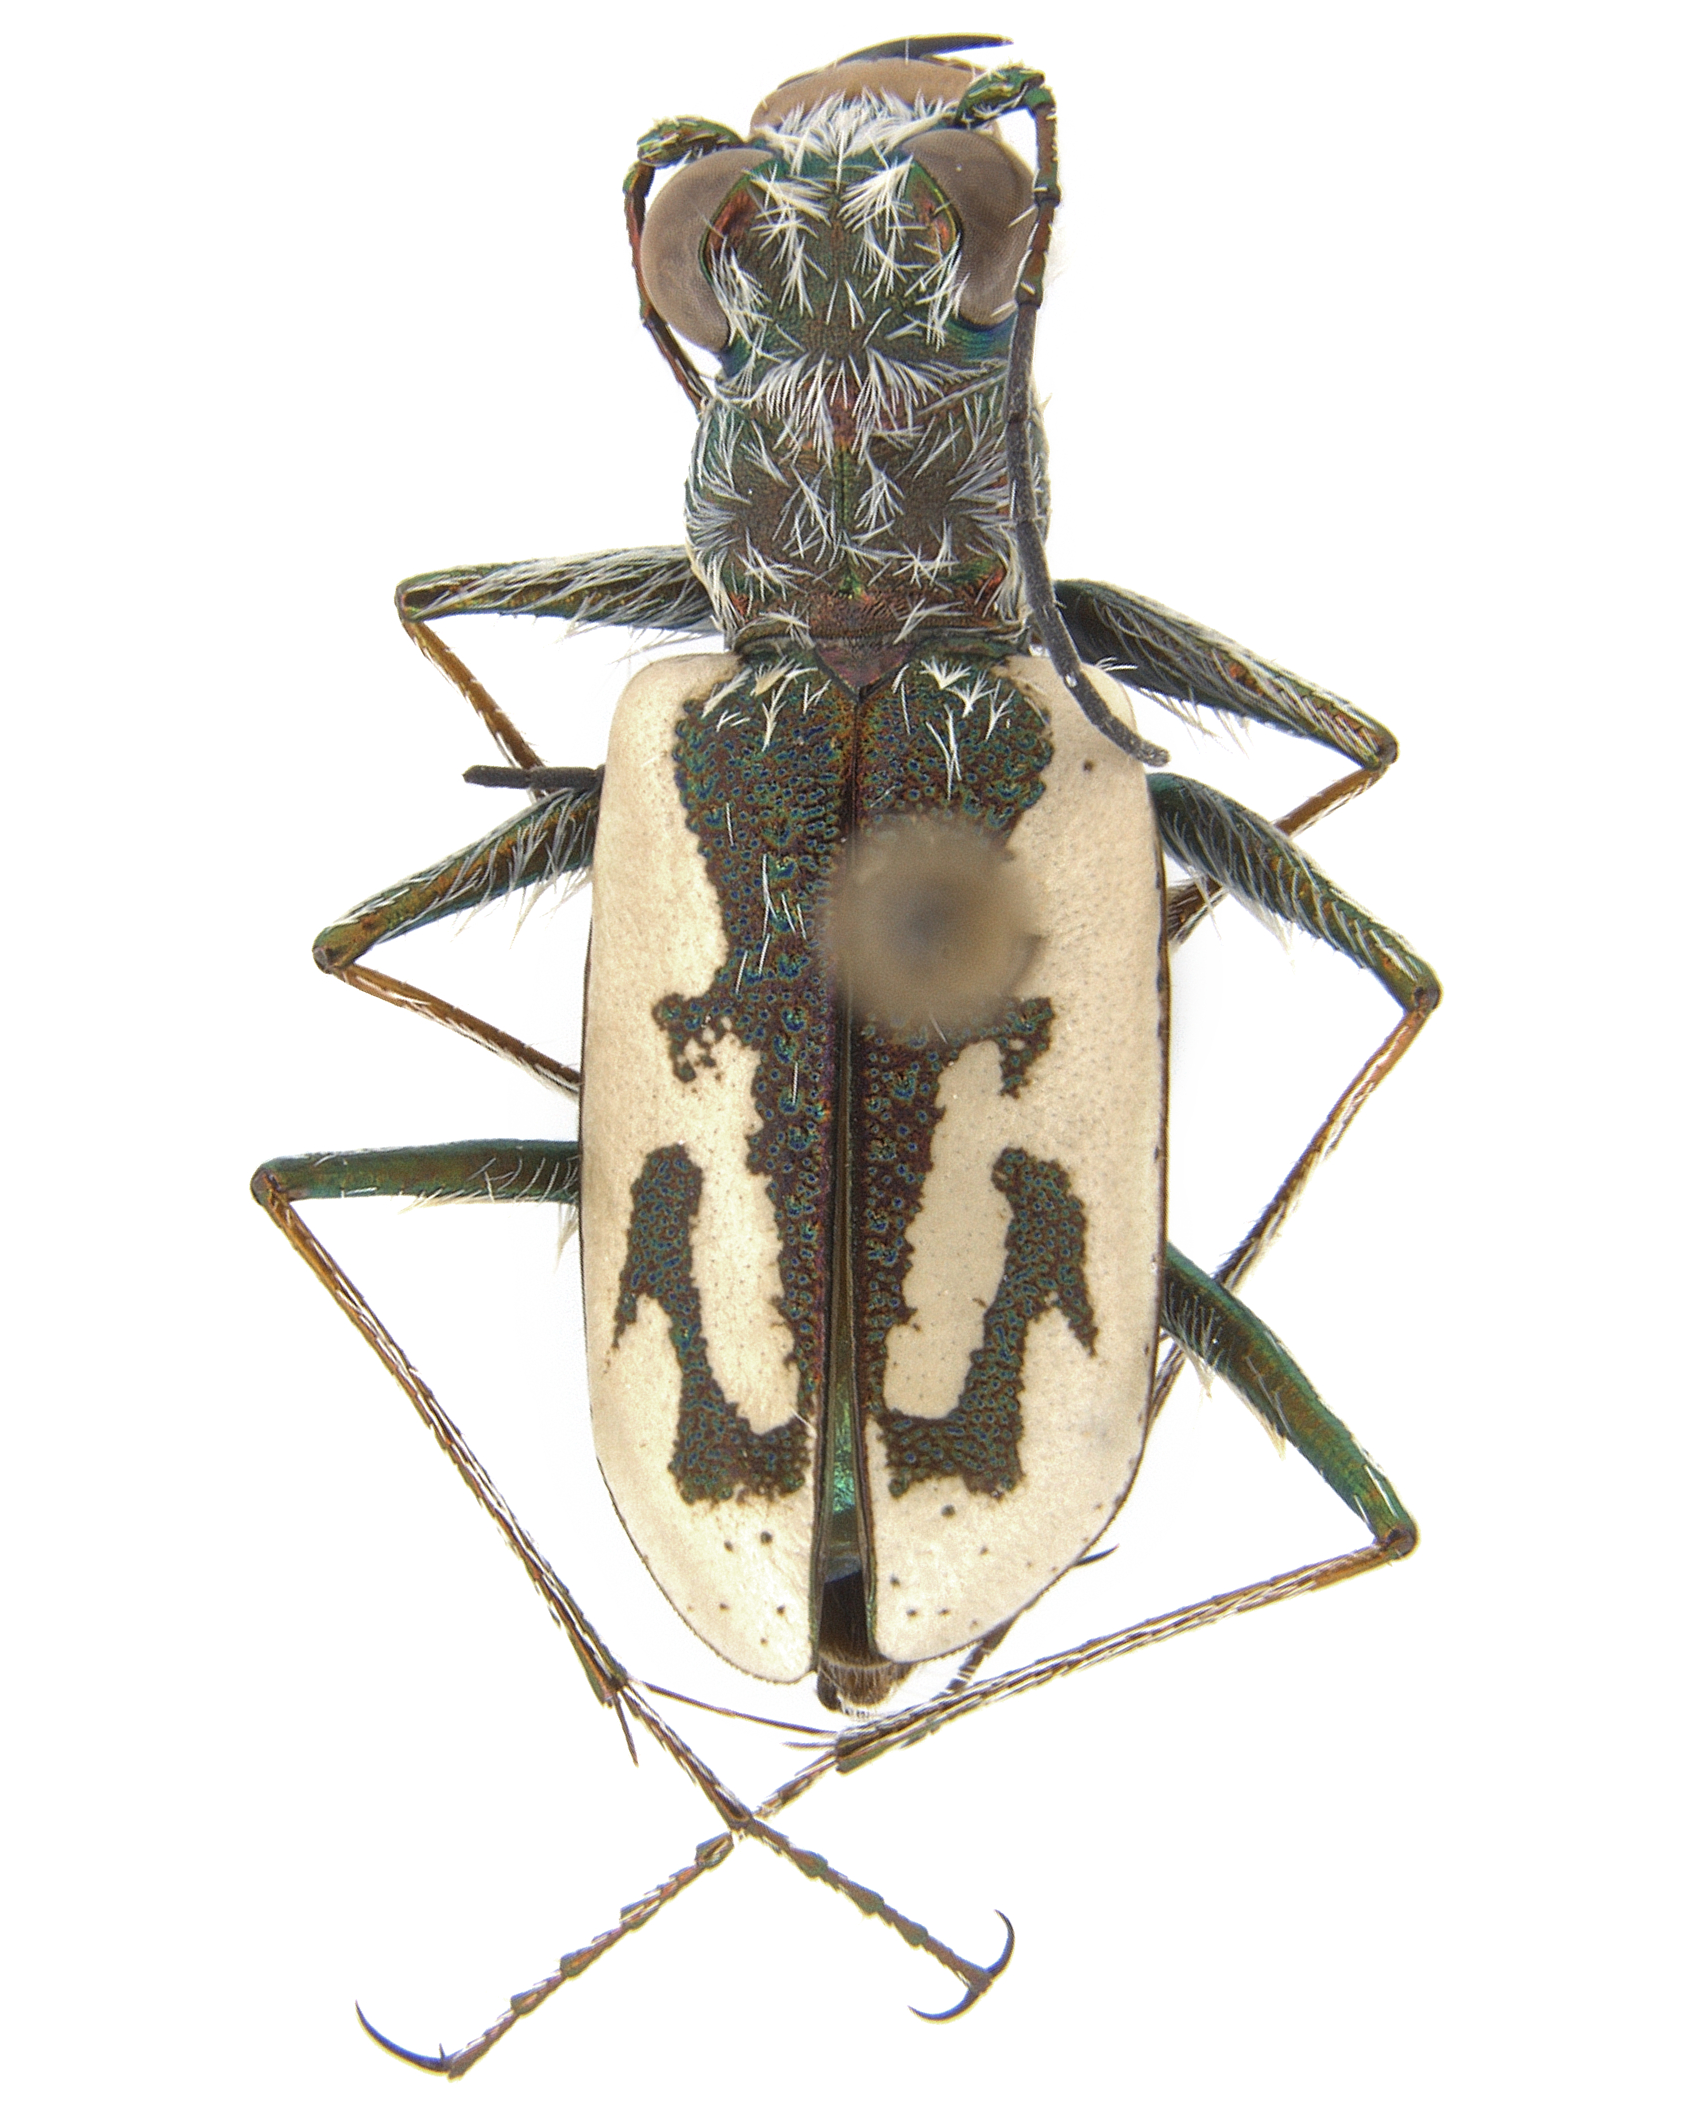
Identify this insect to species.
Neocicindela brevilunata
